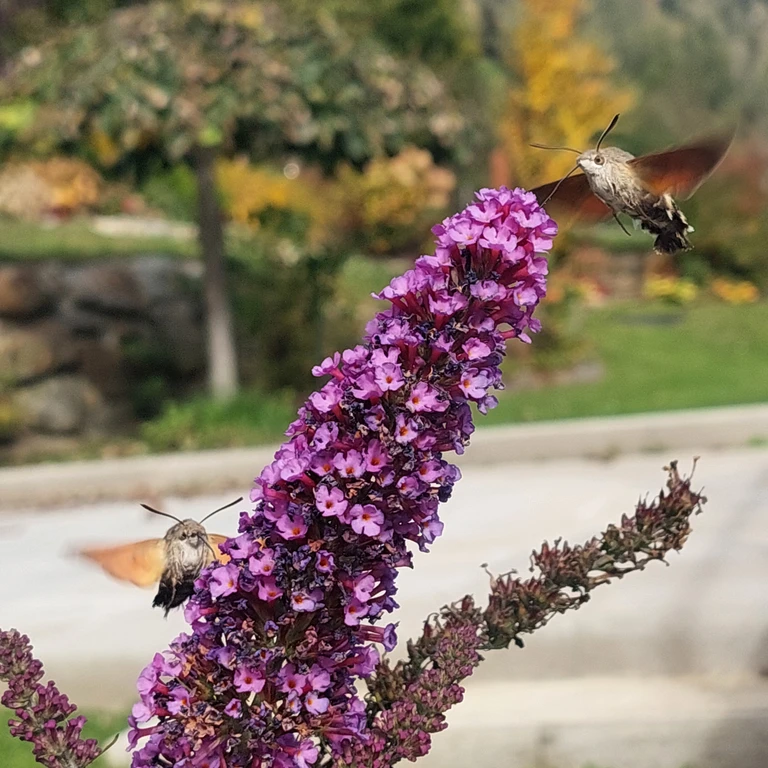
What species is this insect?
Macroglossum stellatarum
